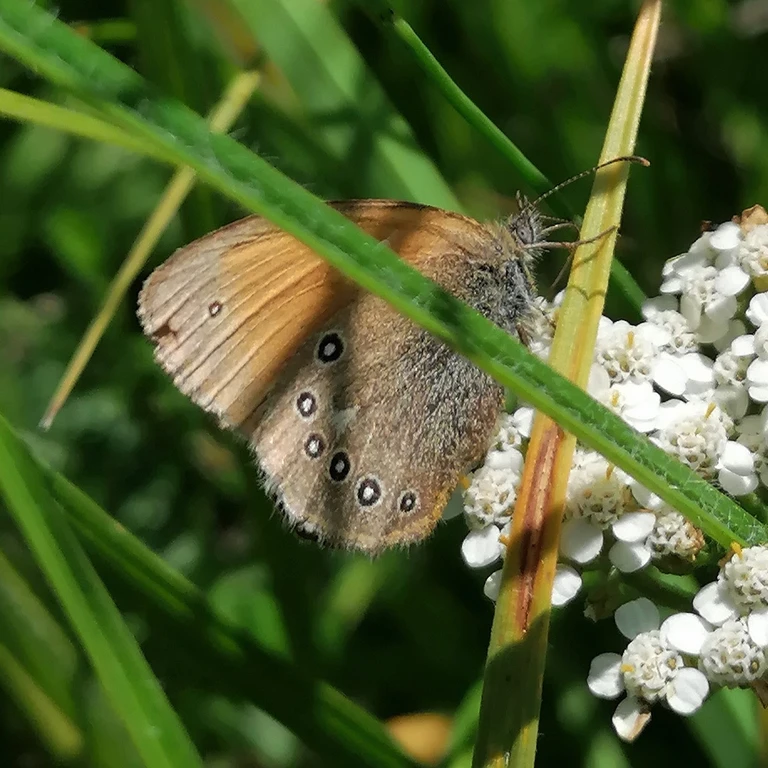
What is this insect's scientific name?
Coenonympha glycerion (also Coenonympha iphis)
